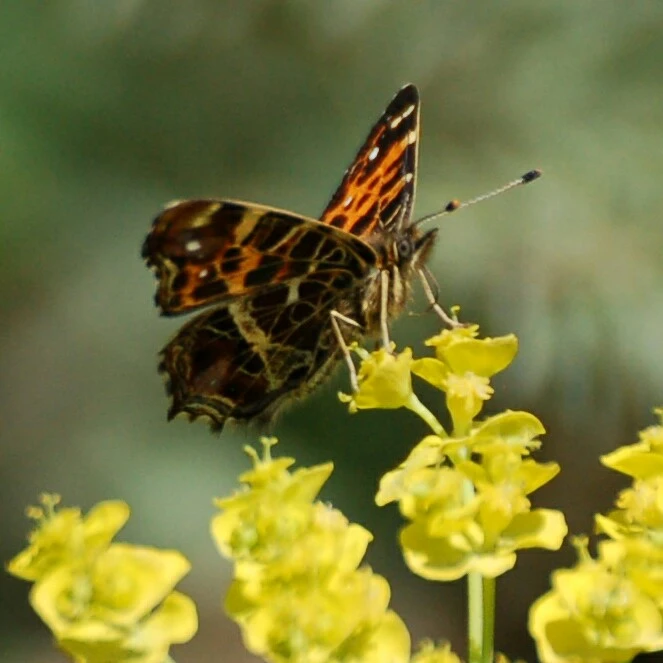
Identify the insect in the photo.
Araschnia levana
